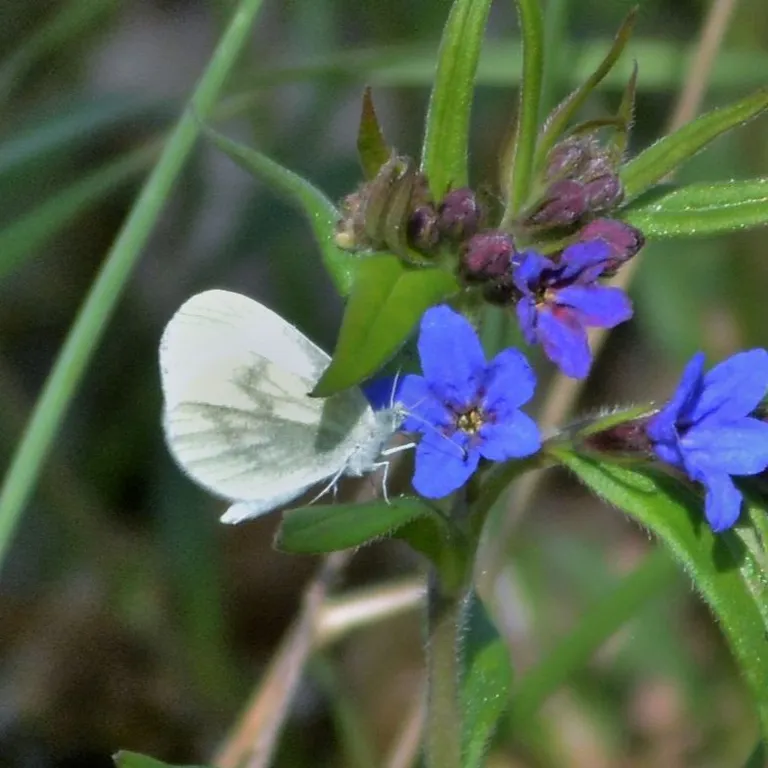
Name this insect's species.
Leptidea sinapis/juvernica
